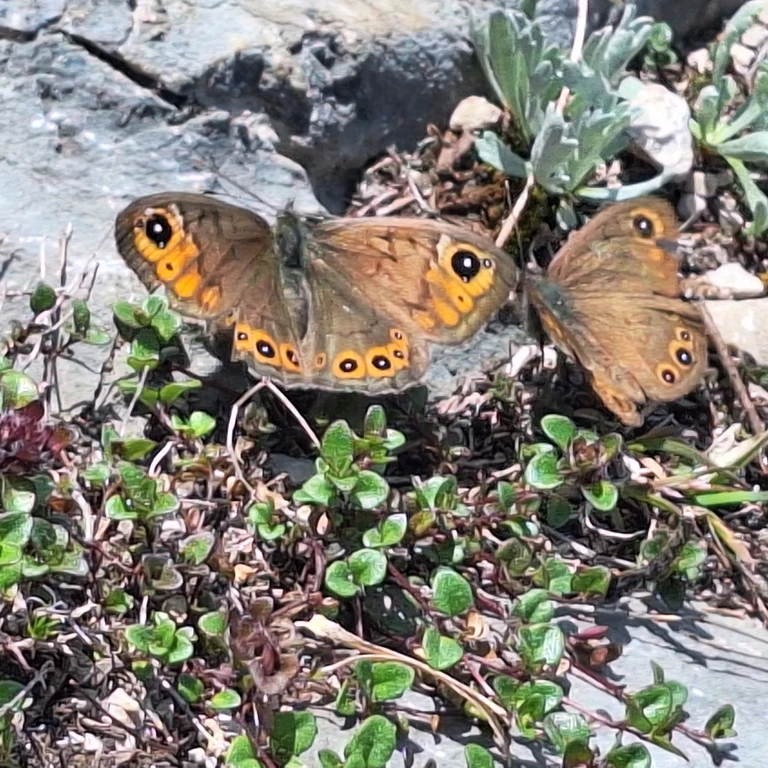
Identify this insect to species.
Lasiommata petropolitana (also Pararge petropolitana)
